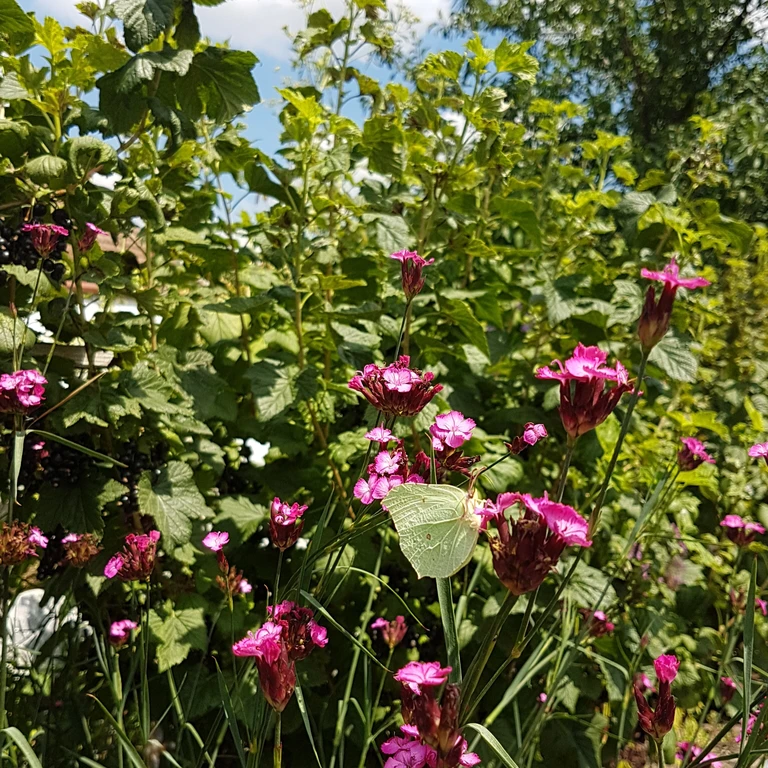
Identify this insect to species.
Gonepteryx rhamni
